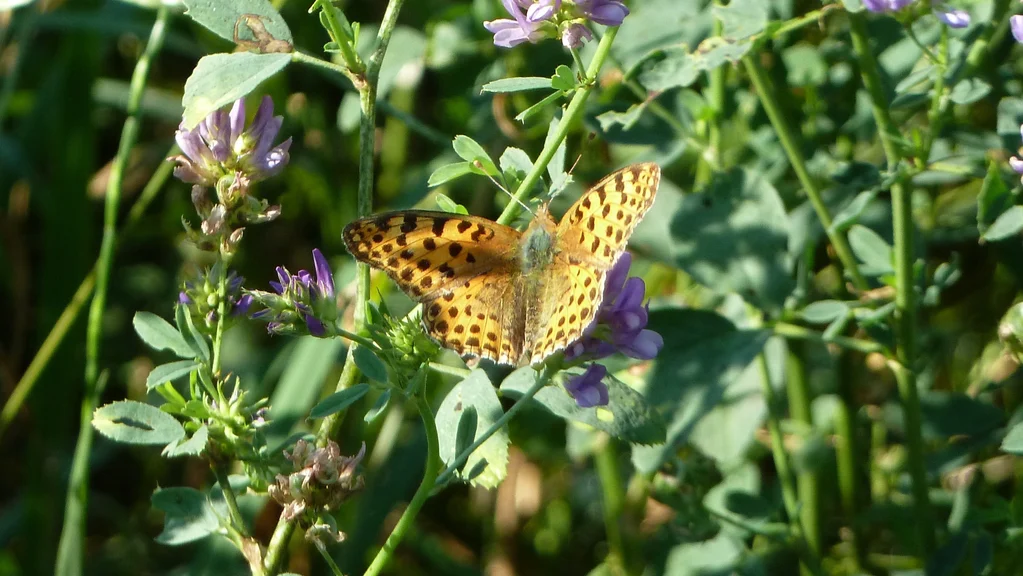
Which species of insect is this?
Issoria lathonia
